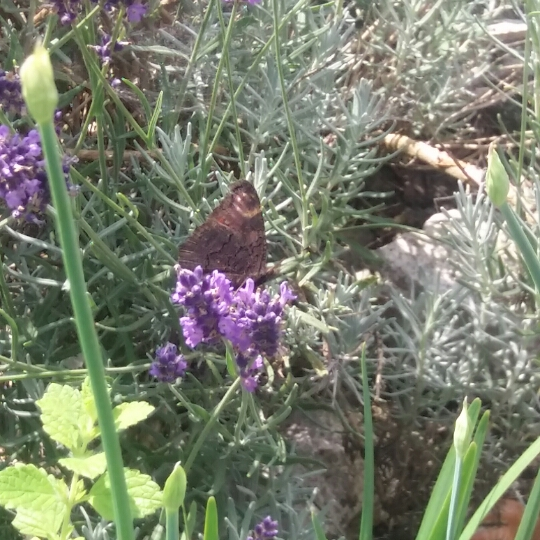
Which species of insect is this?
Aglais io
